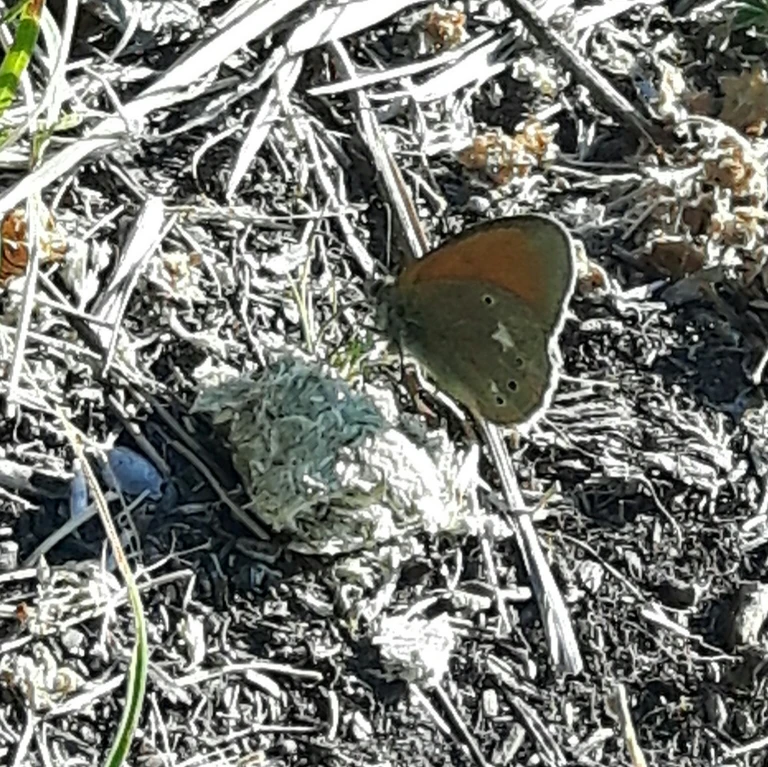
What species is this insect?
Coenonympha glycerion (also Coenonympha iphis)
